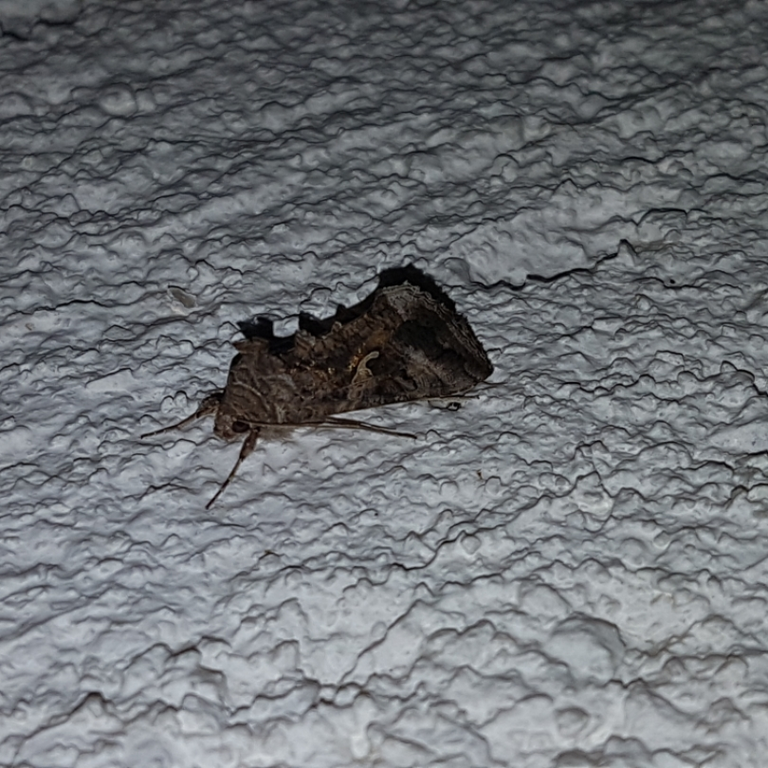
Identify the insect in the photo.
Autographa gamma
